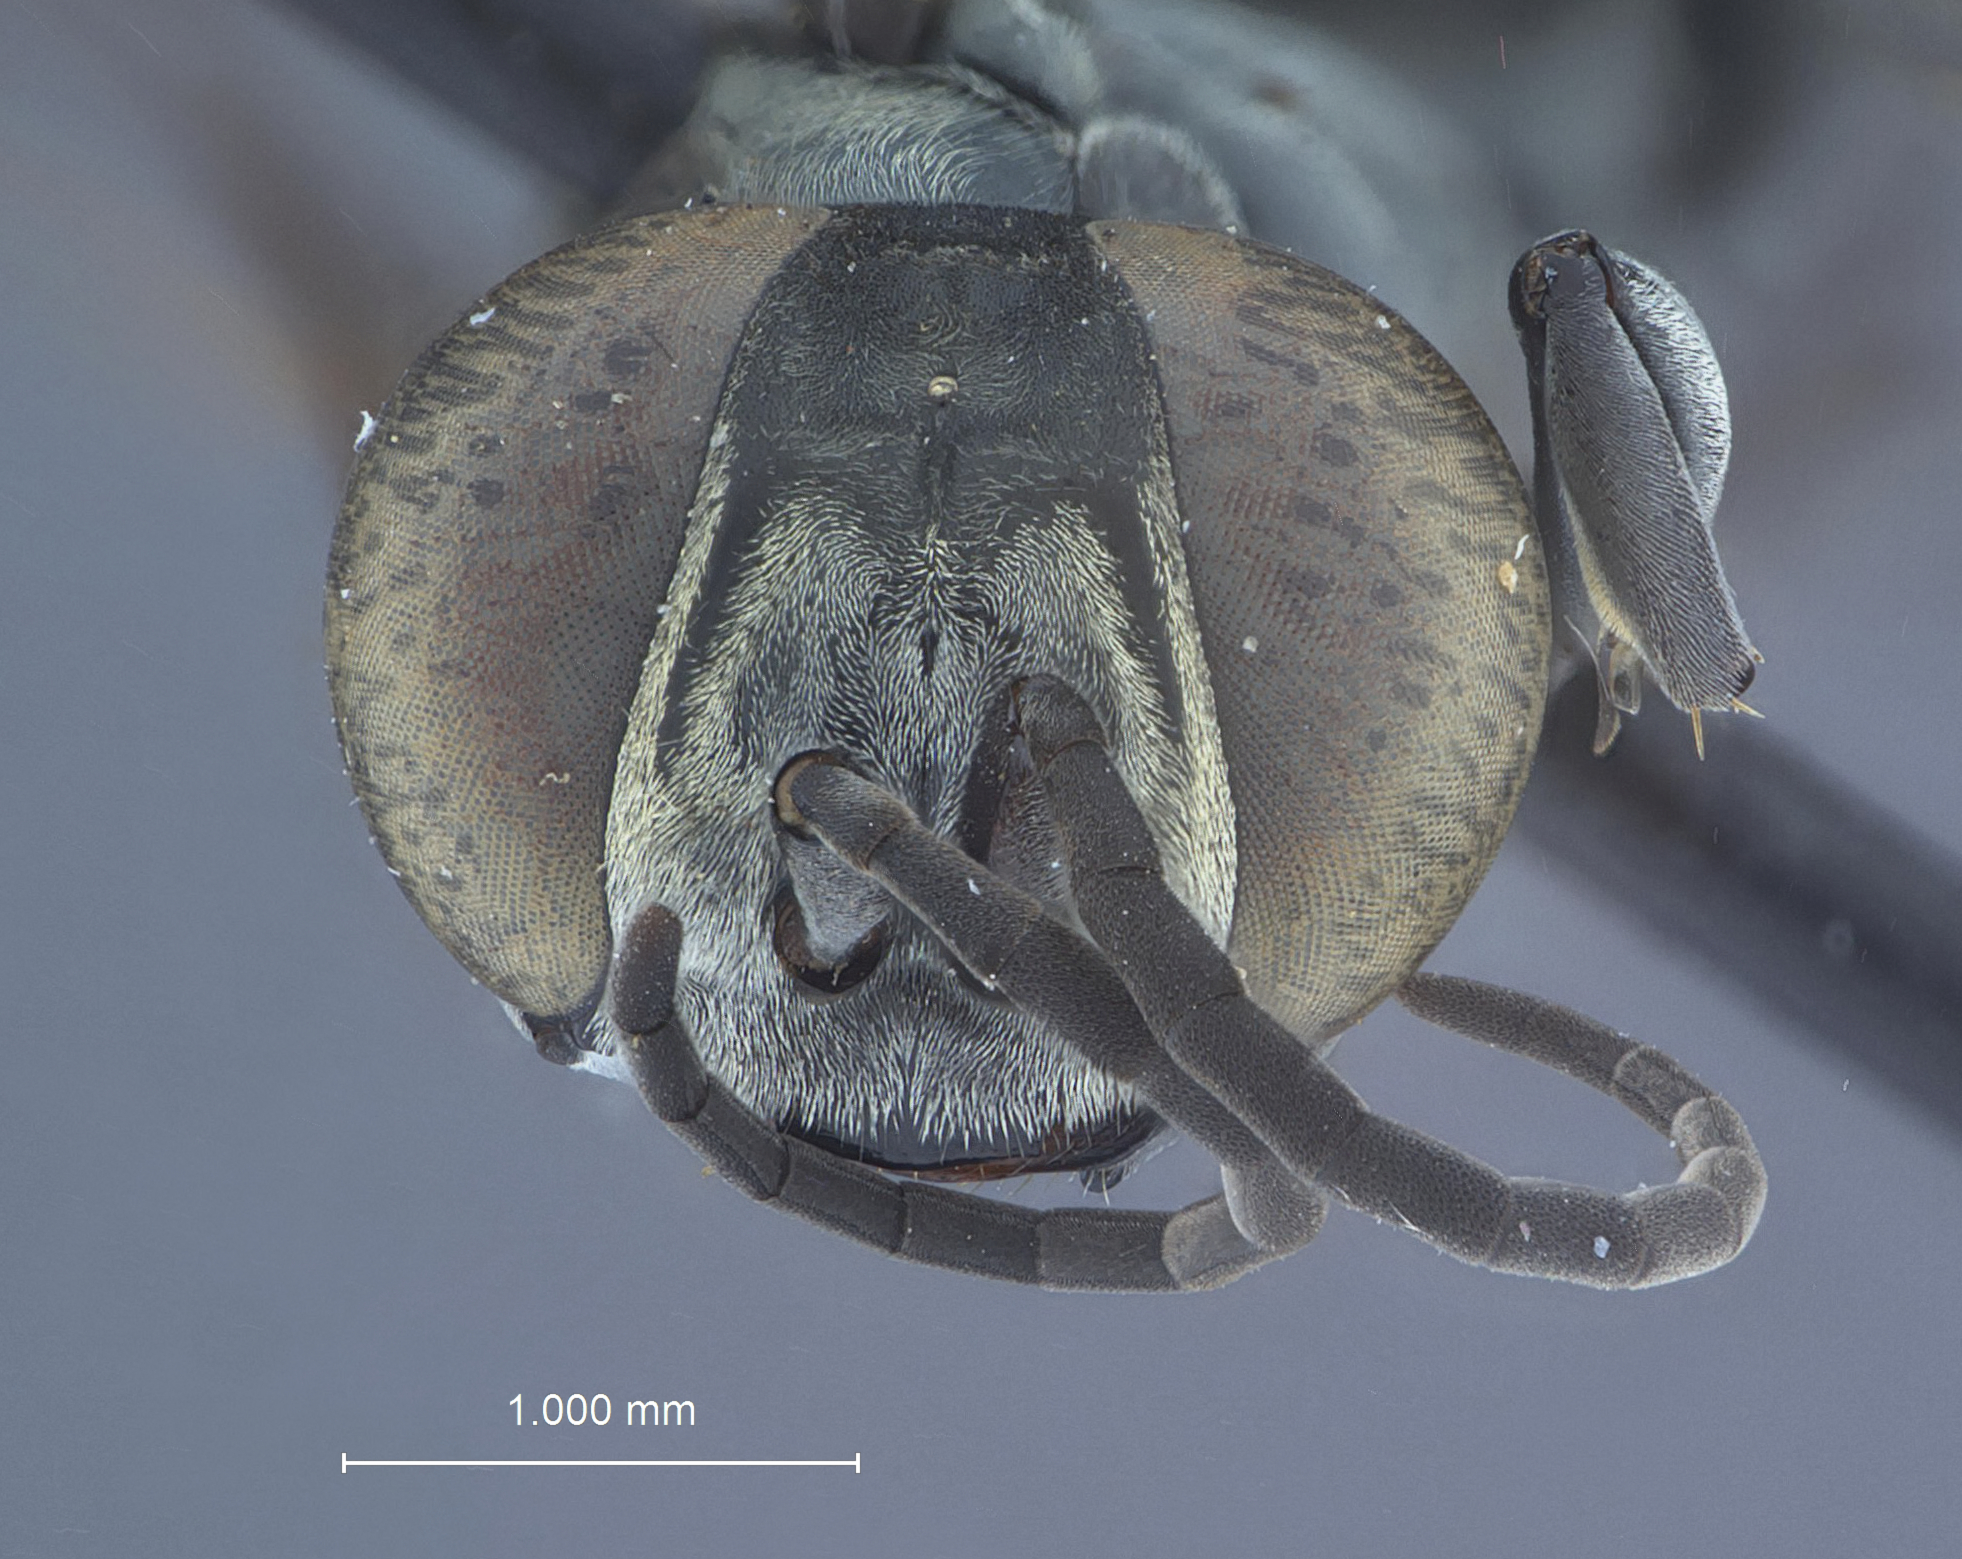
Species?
Liris asymphonus
